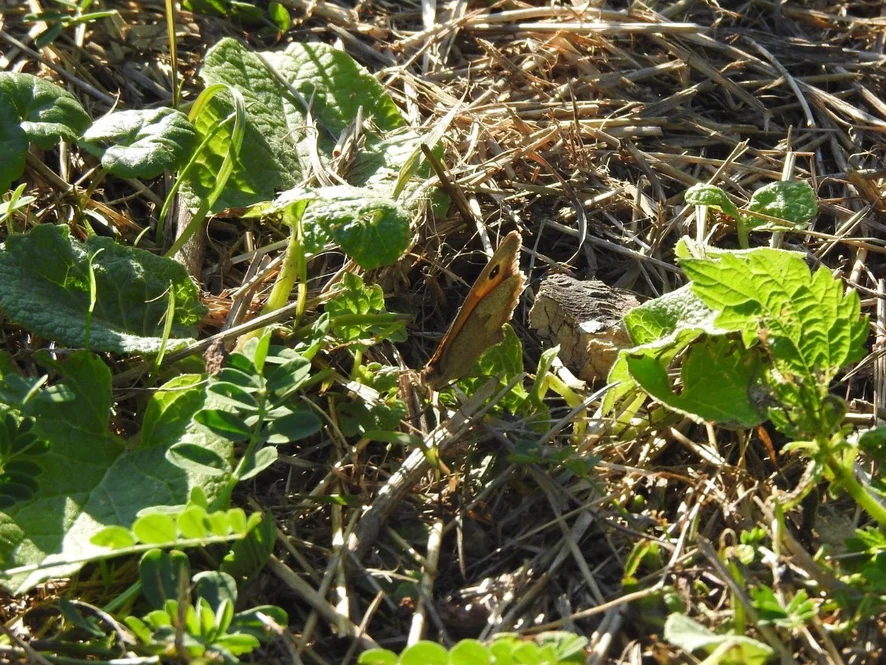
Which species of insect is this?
Maniola jurtina
